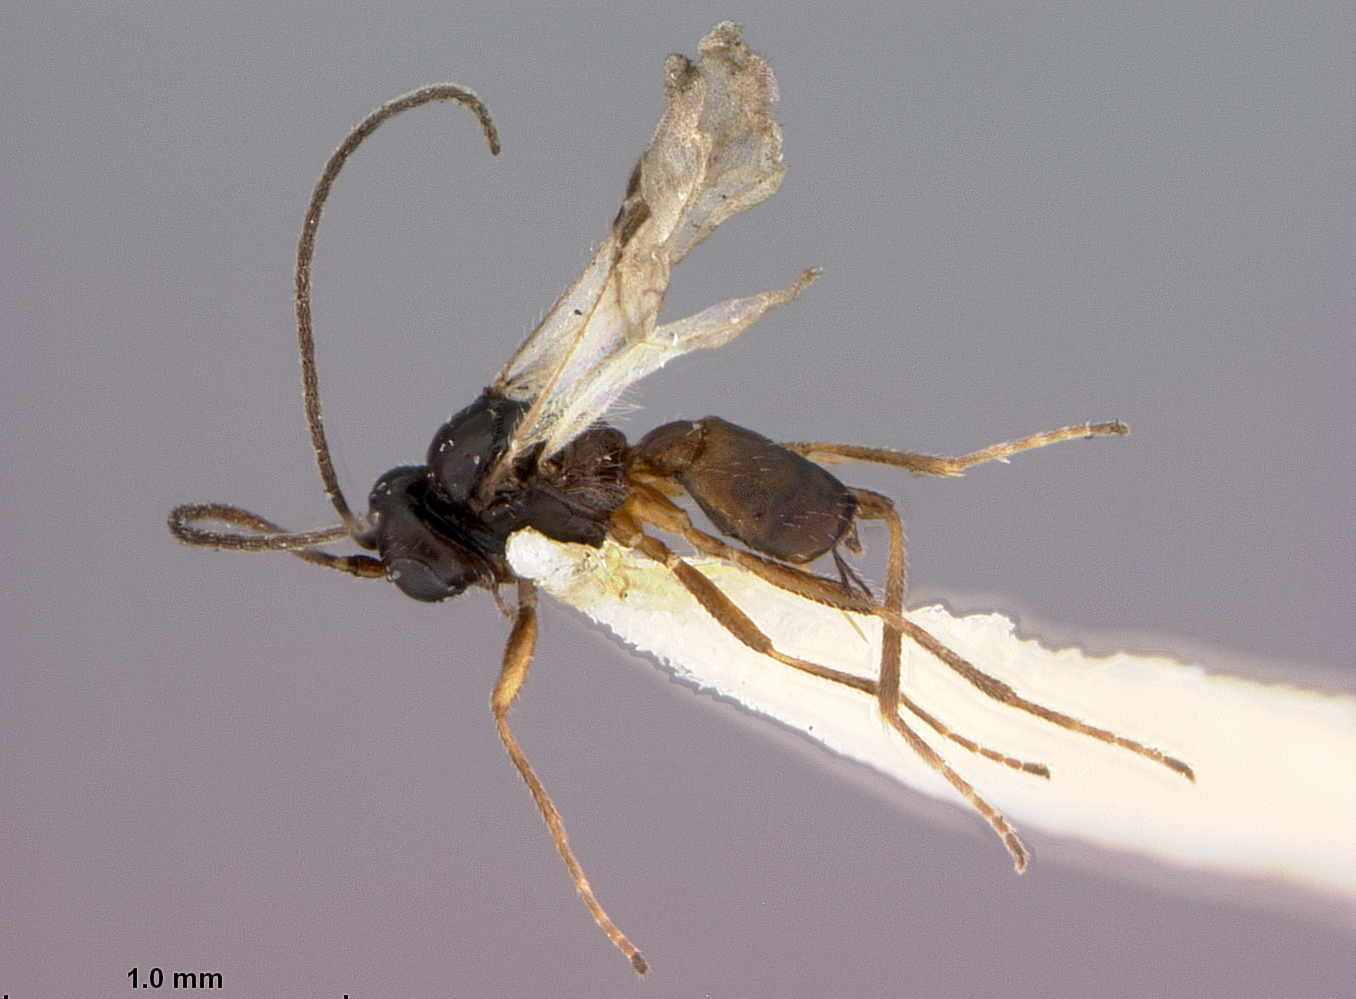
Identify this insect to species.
Opius confundens
